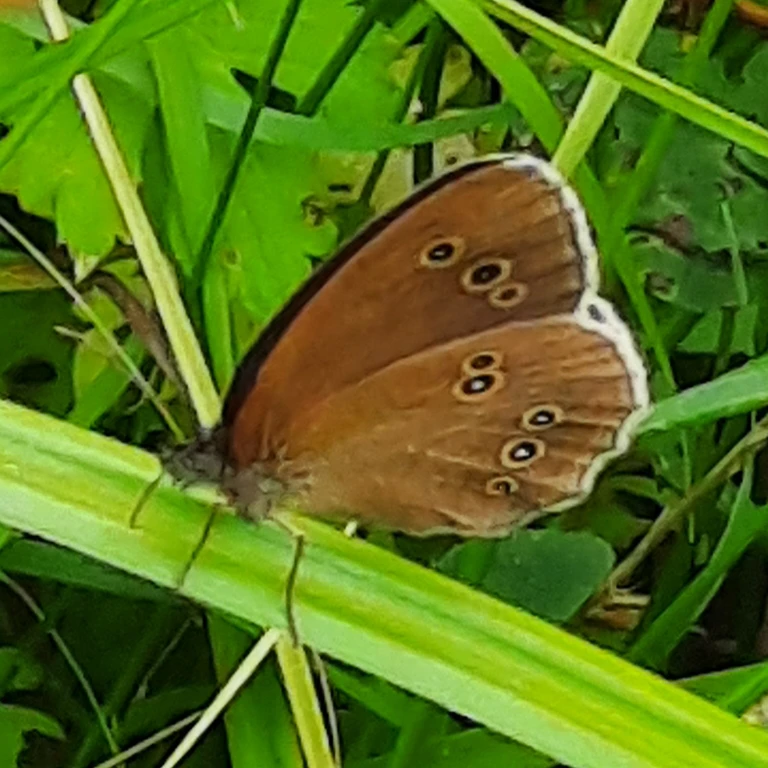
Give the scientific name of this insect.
Aphantopus hyperantus
